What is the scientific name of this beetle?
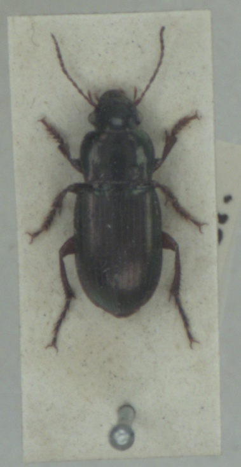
Harpalus affinis
